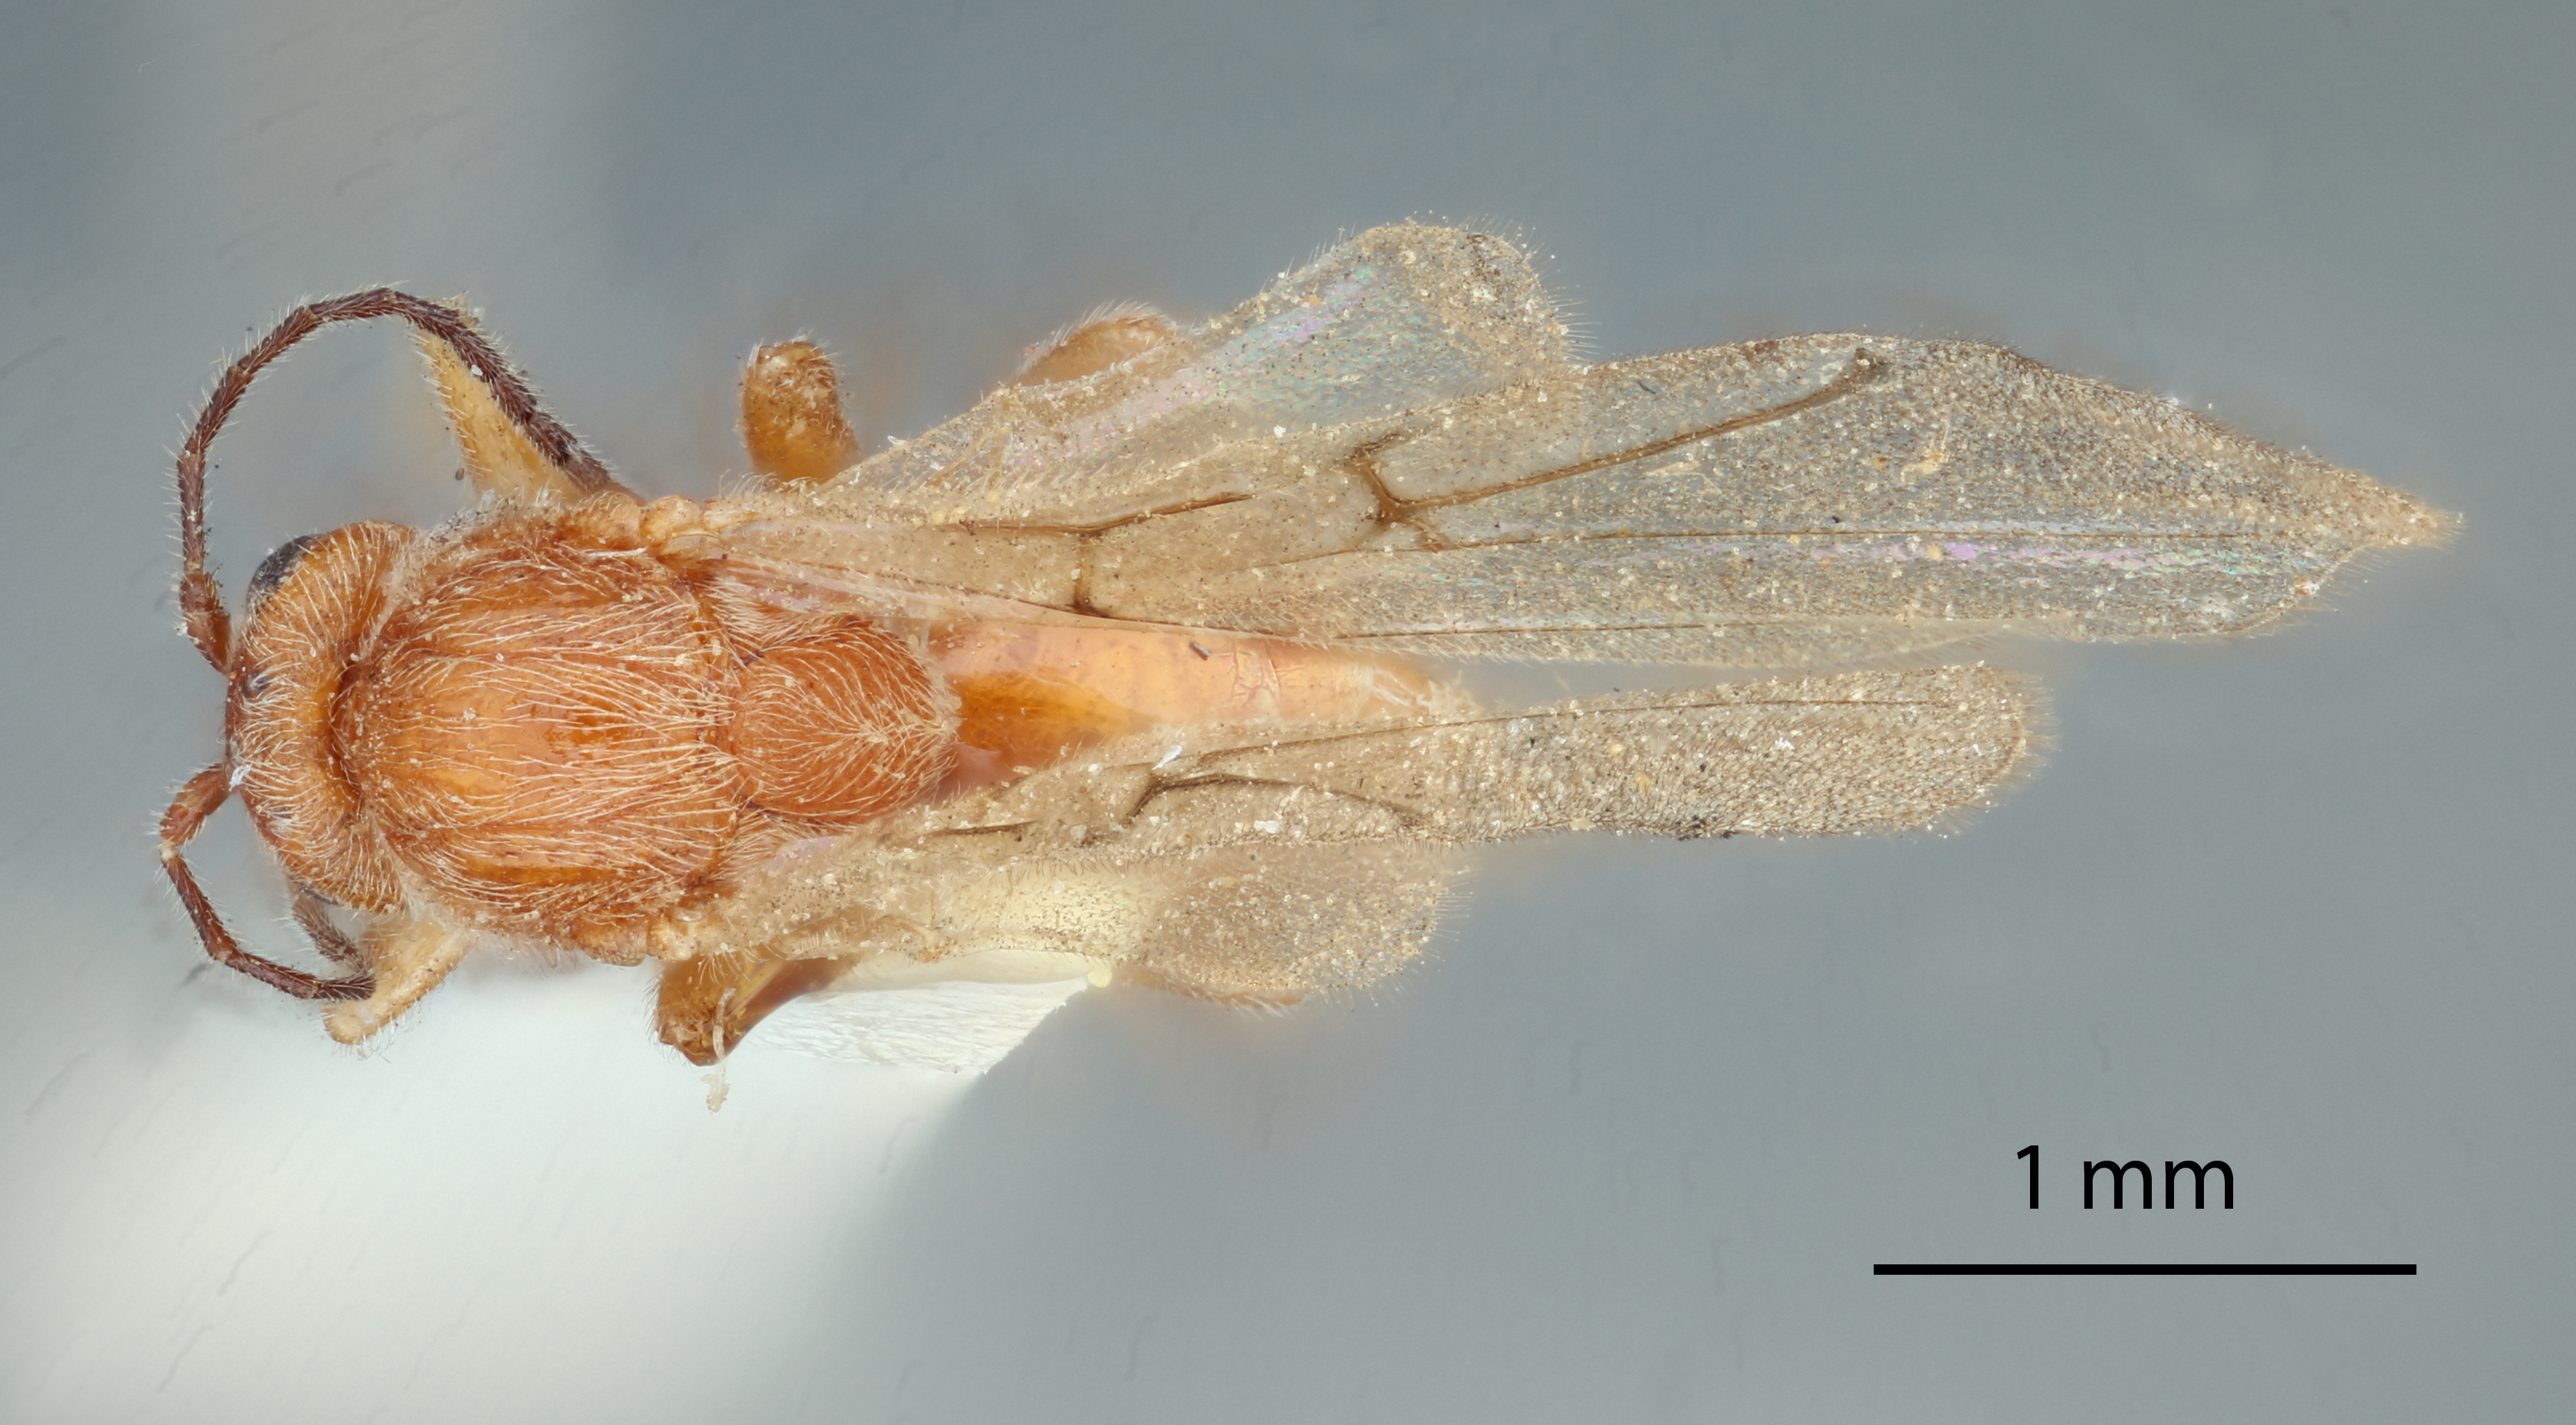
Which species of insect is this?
Callirhytis lasius
